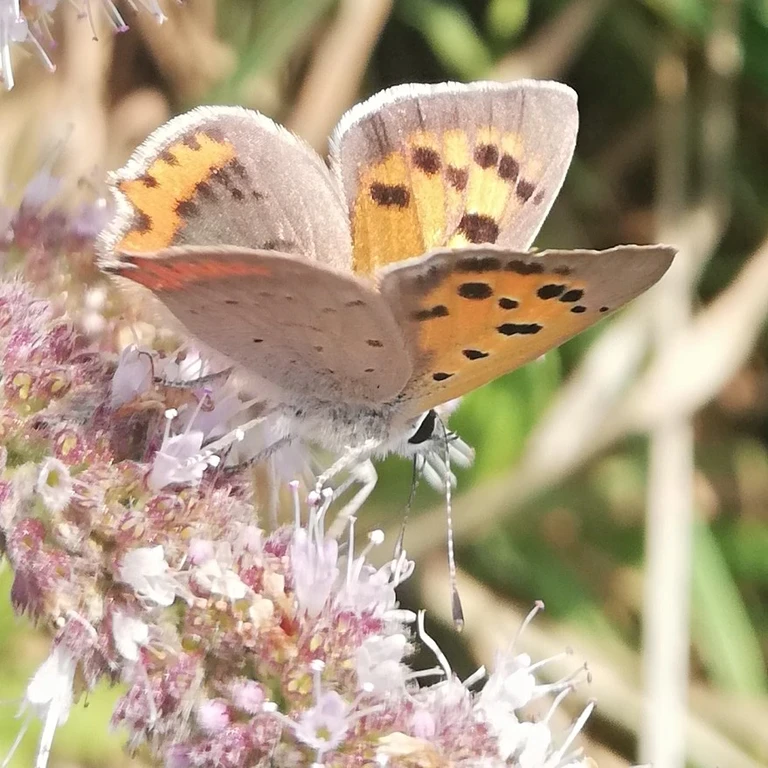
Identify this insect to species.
Lycaena phlaeas
